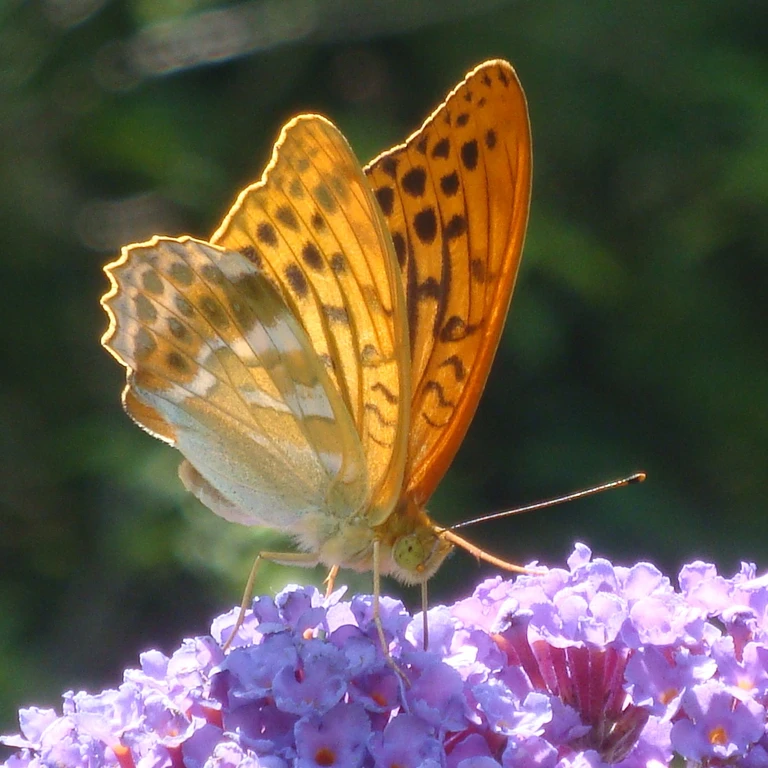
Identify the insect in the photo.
Argynnis paphia
